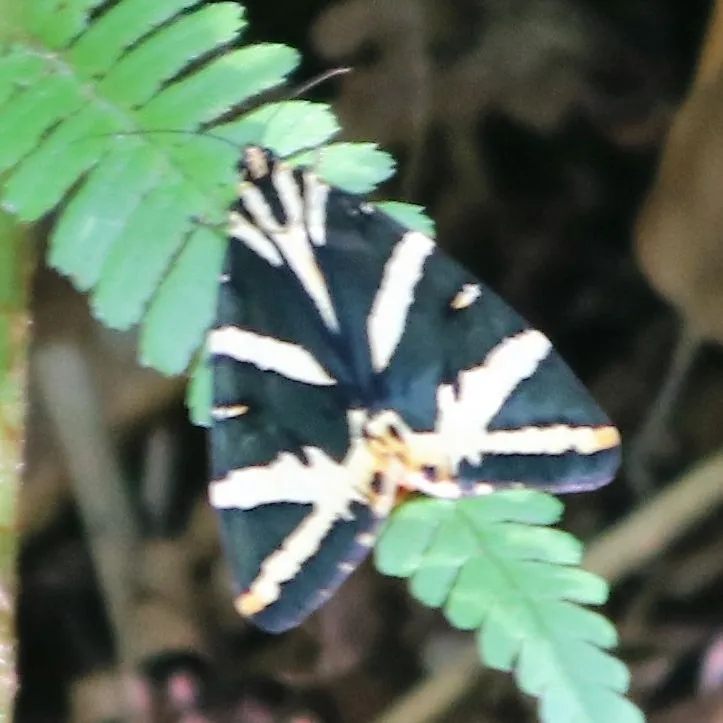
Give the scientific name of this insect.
Euplagia quadripunctaria
